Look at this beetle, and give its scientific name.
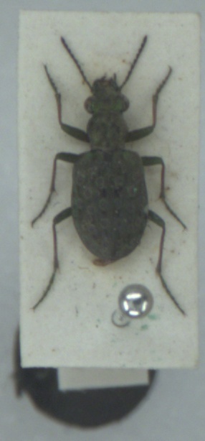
Elaphrus riparius
